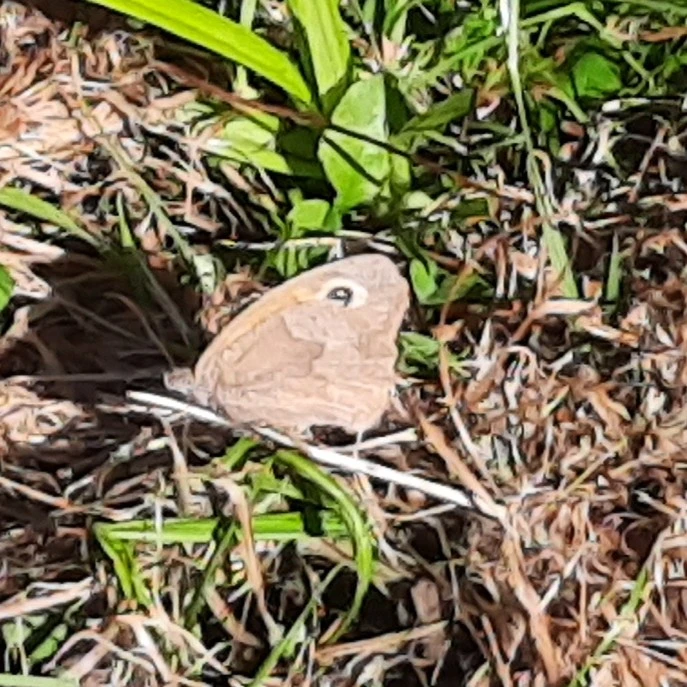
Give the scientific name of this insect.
Maniola jurtina
